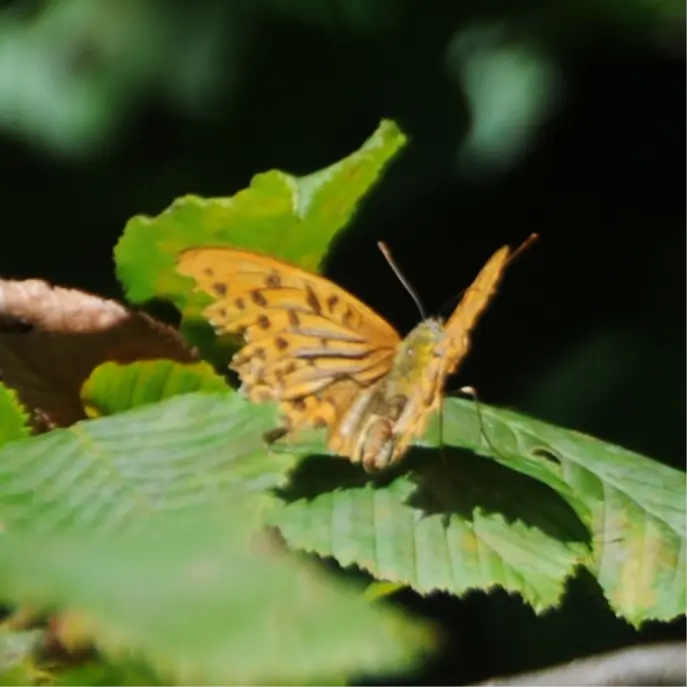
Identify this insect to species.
Argynnis paphia
